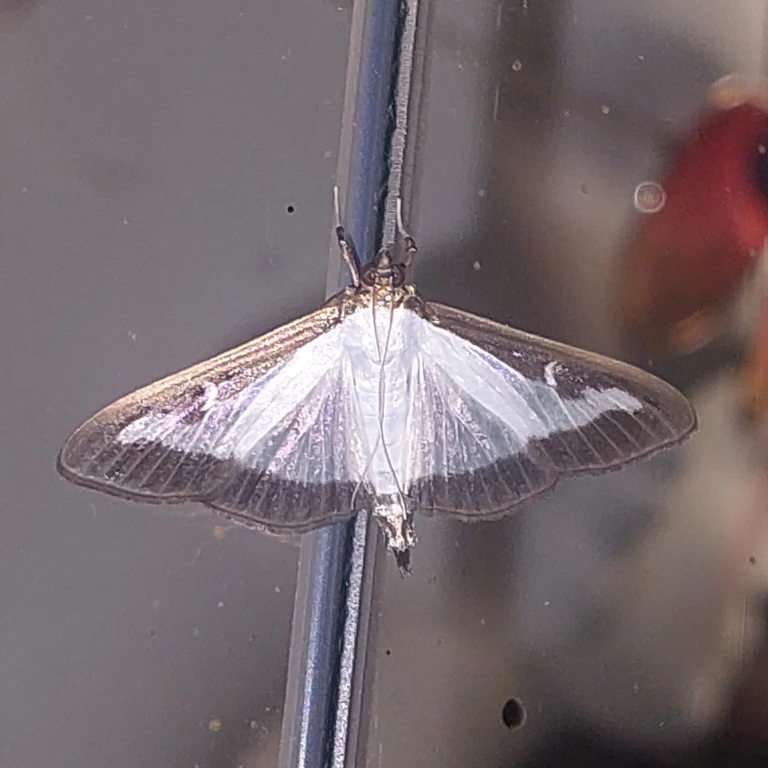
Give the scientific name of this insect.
Cydalima perspectalis
